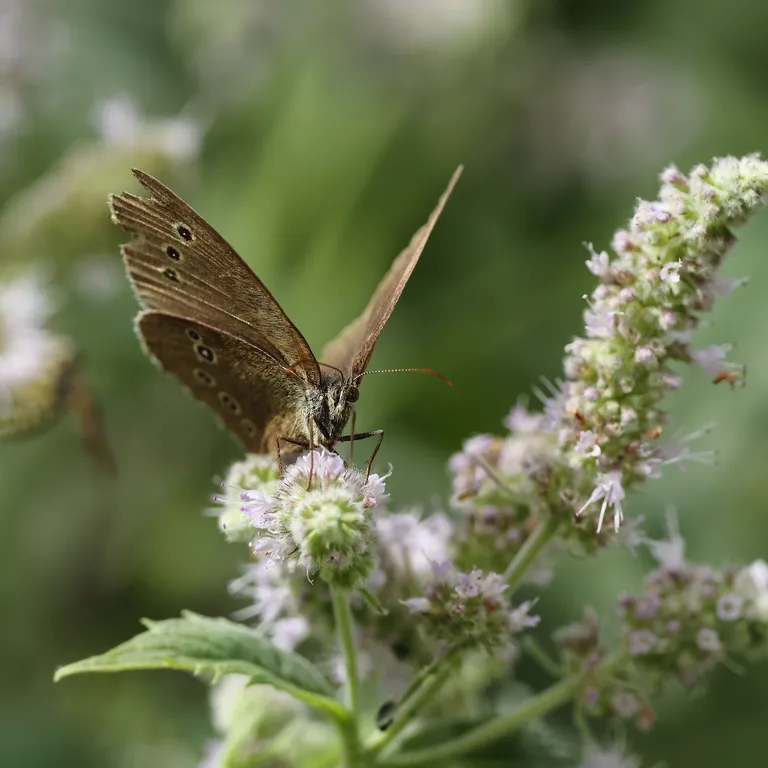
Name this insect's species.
Aphantopus hyperantus
